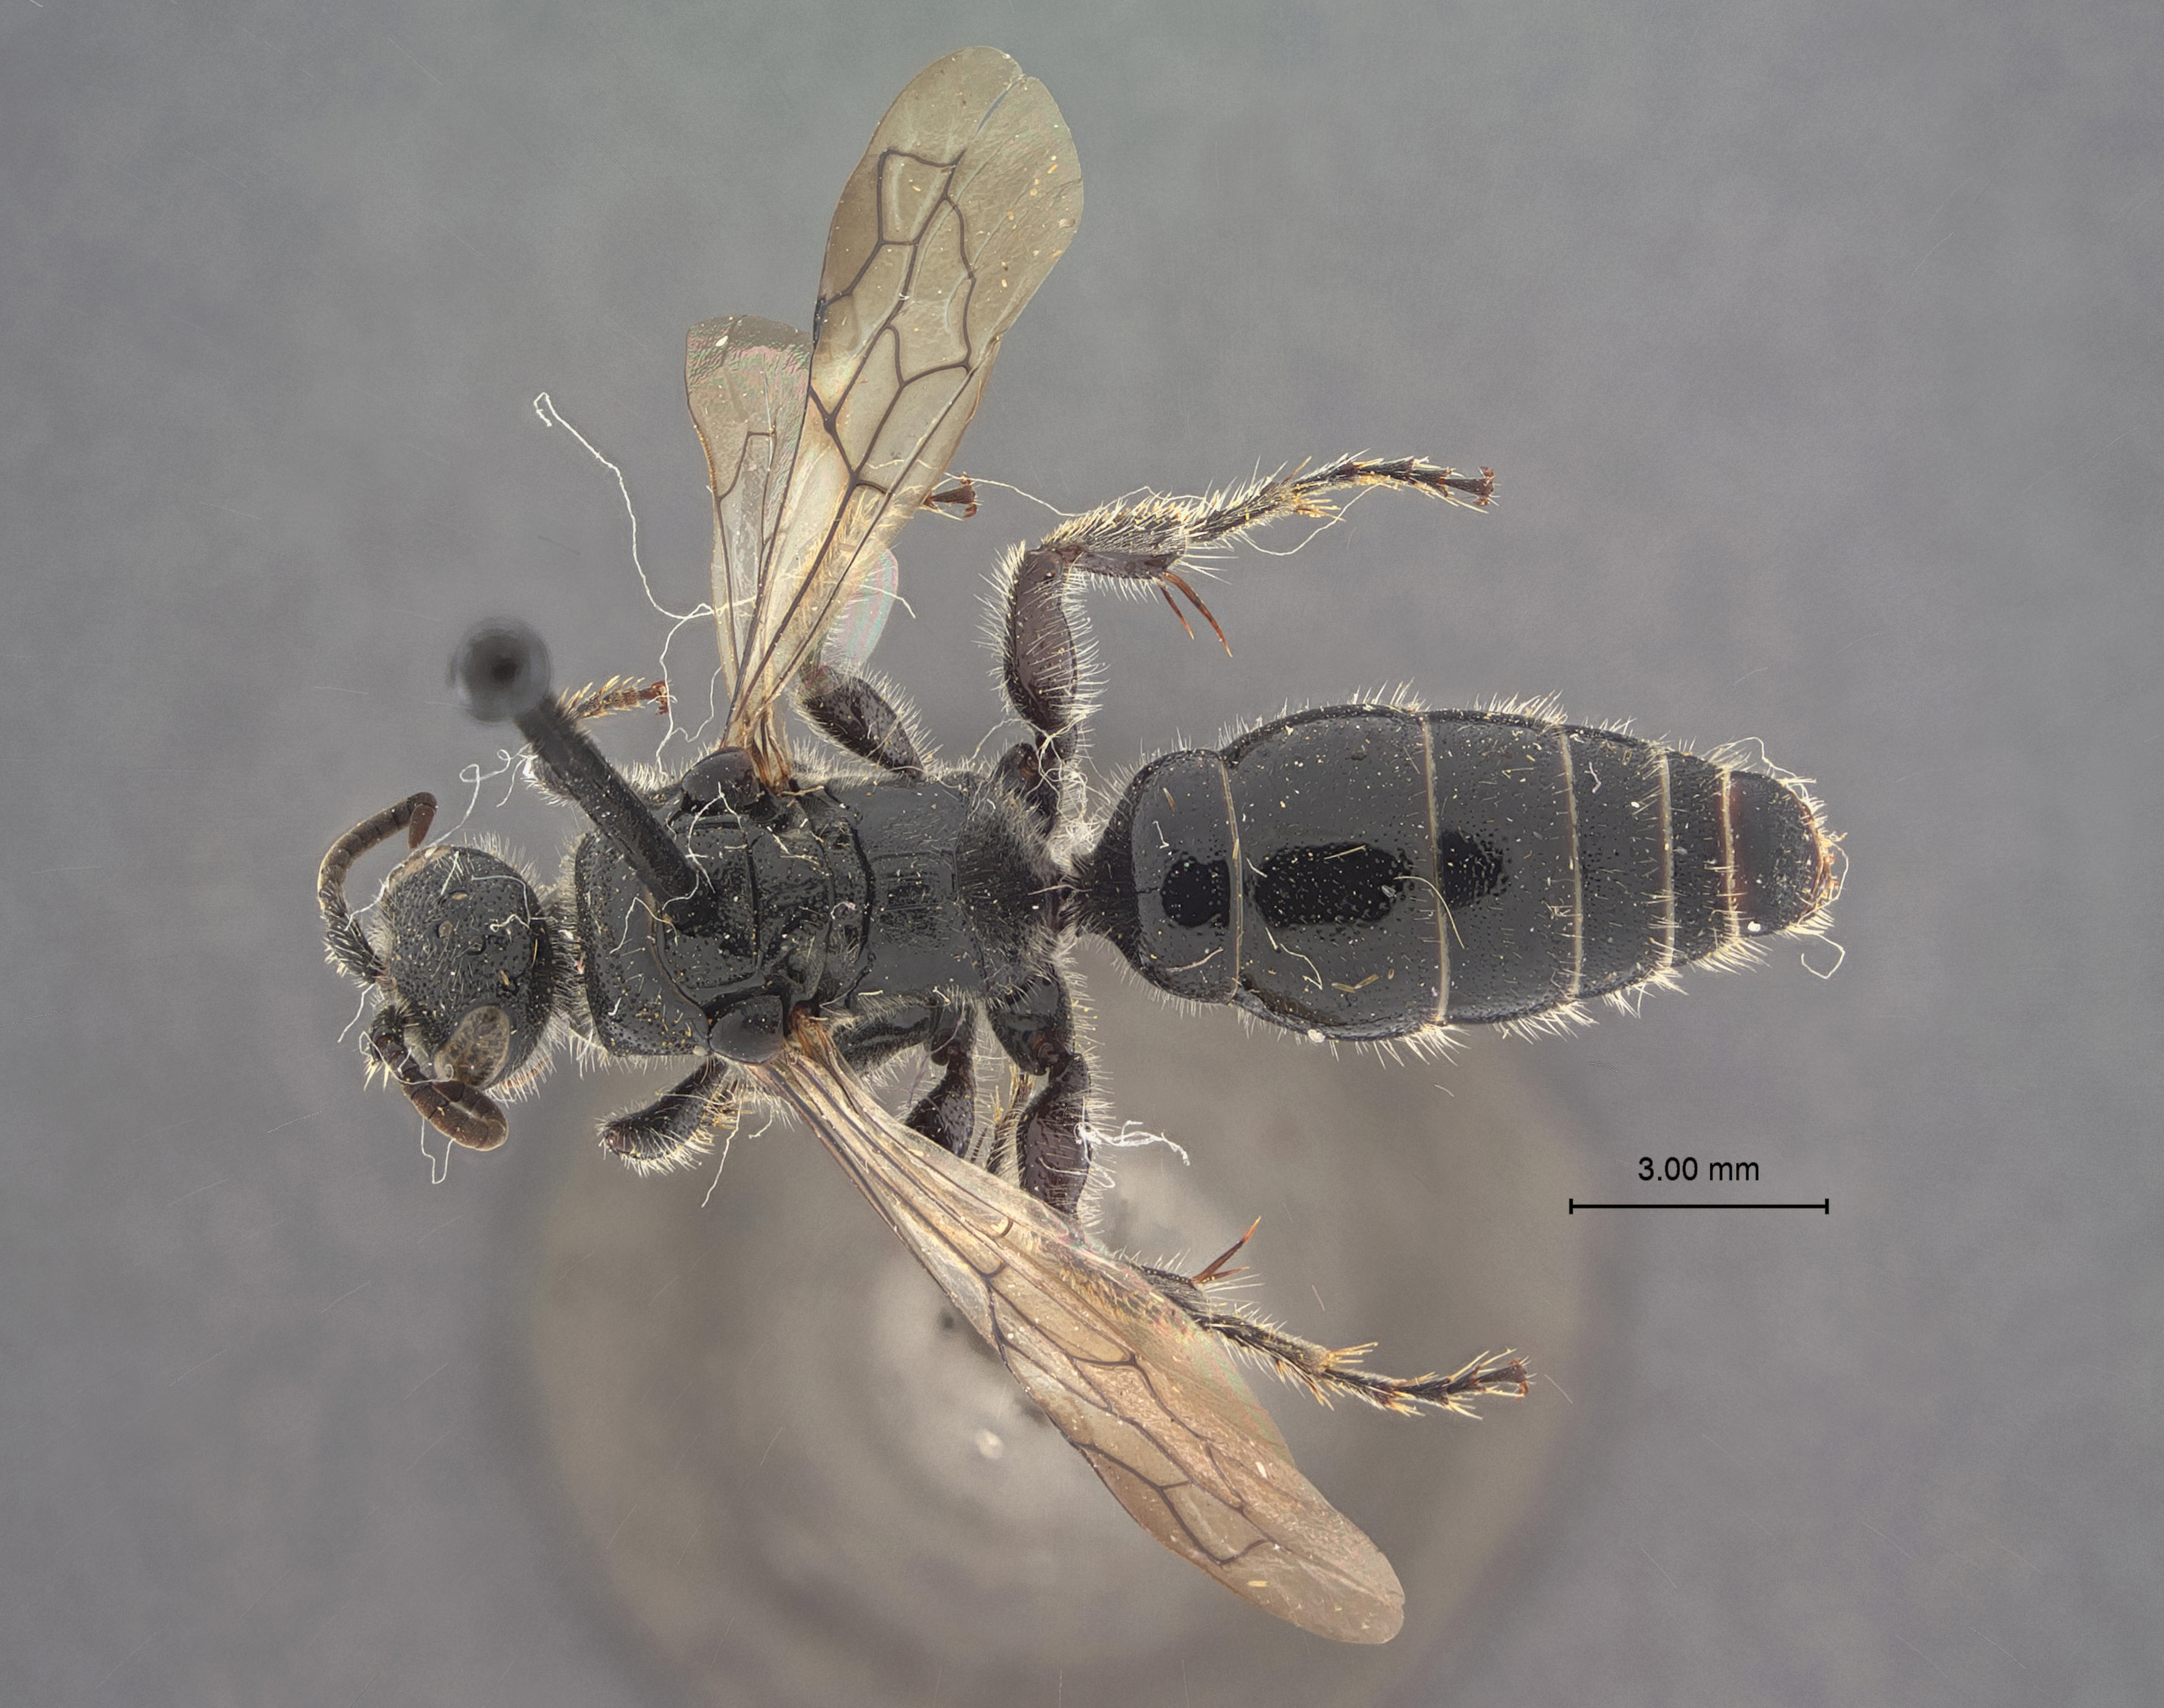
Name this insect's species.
Tiphia mekdona
